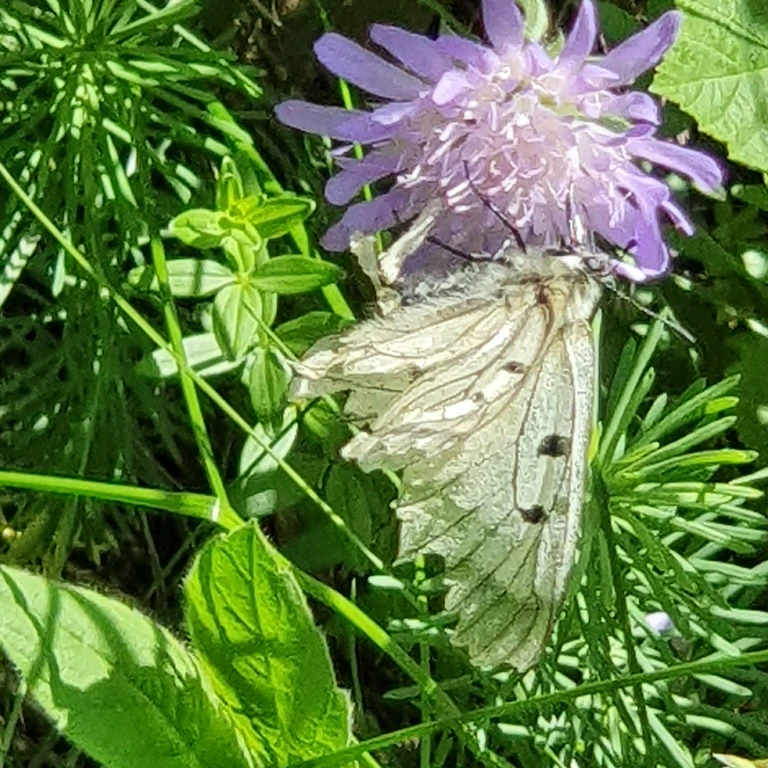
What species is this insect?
Parnassius mnemosyne
